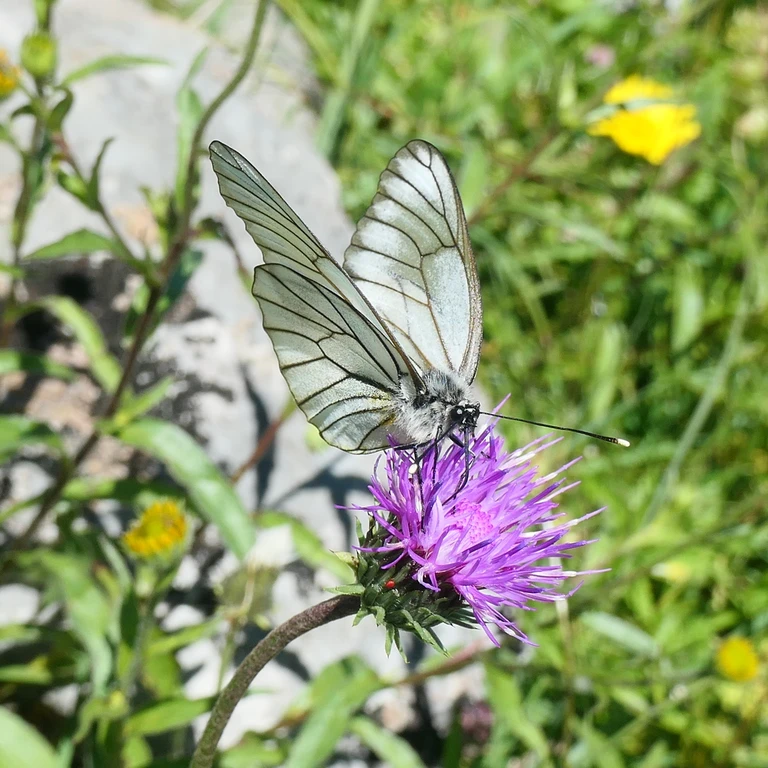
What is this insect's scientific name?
Aporia crataegi
